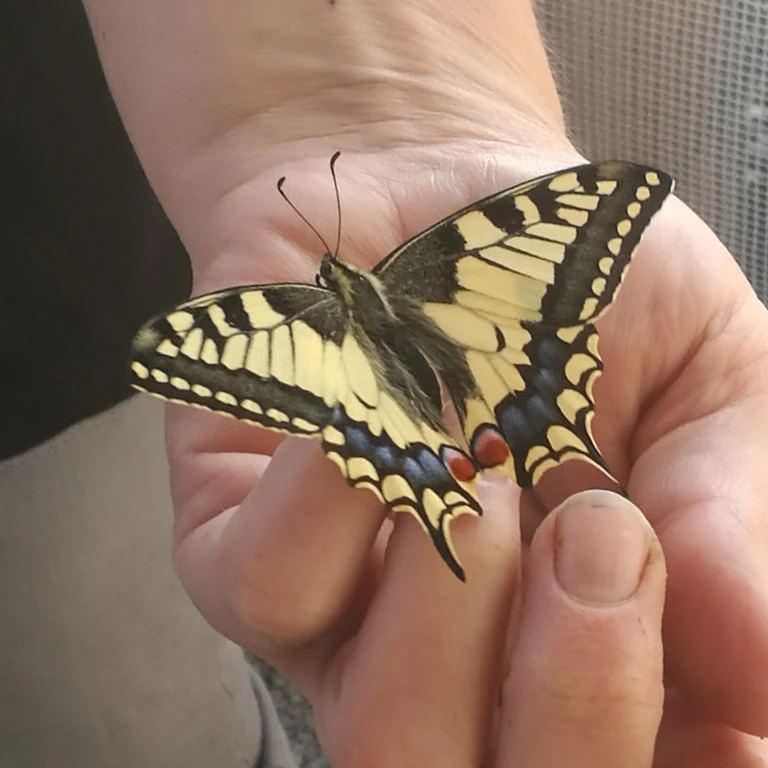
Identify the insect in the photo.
Papilio machaon
